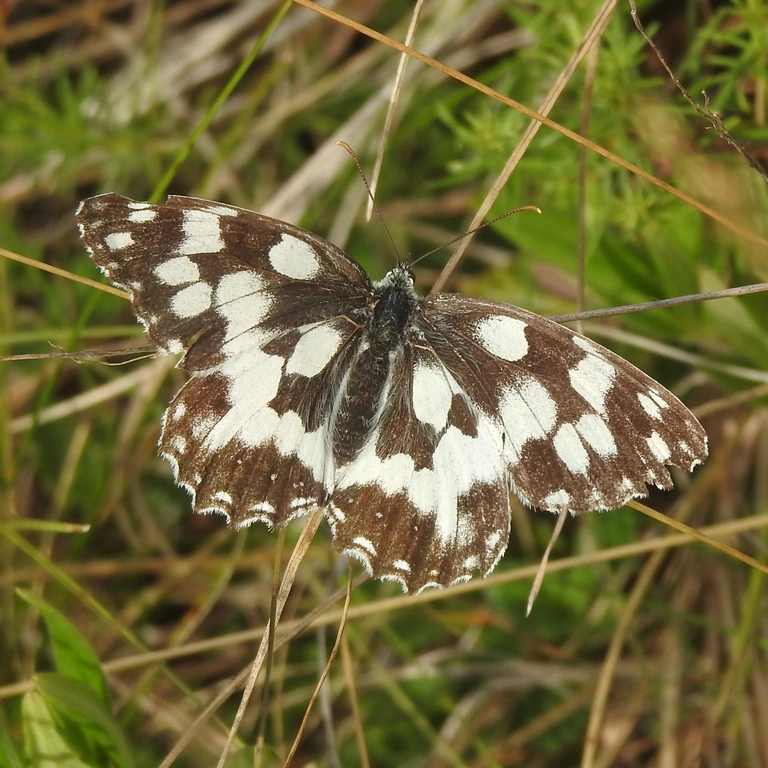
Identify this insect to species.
Melanargia galathea
